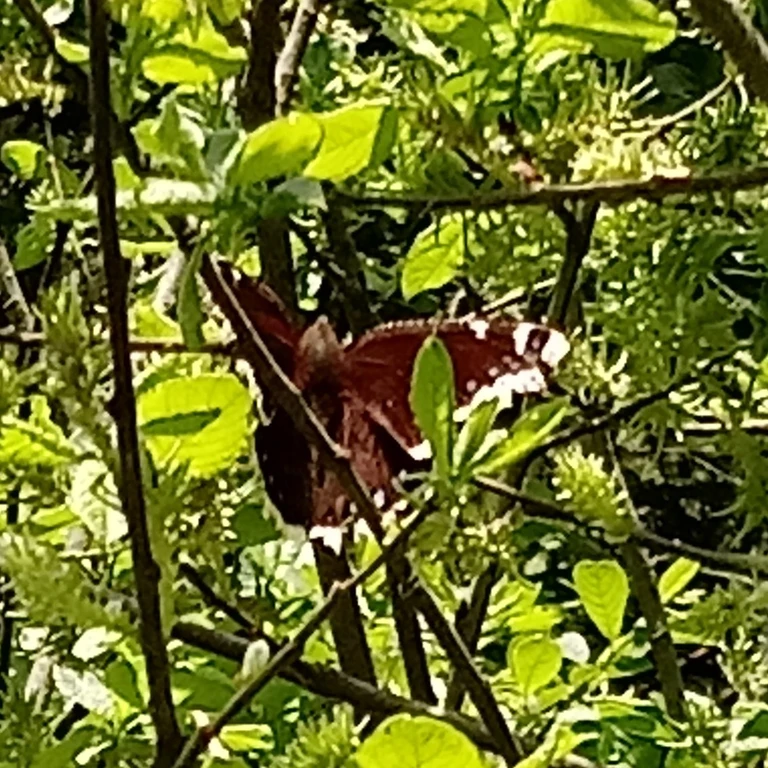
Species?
Nymphalis antiopa
